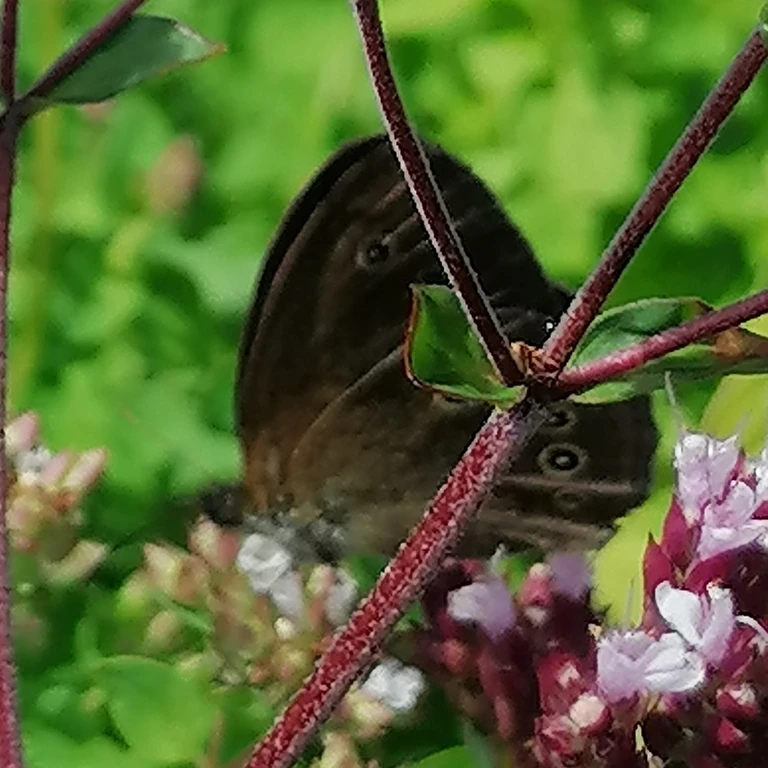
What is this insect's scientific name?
Aphantopus hyperantus
